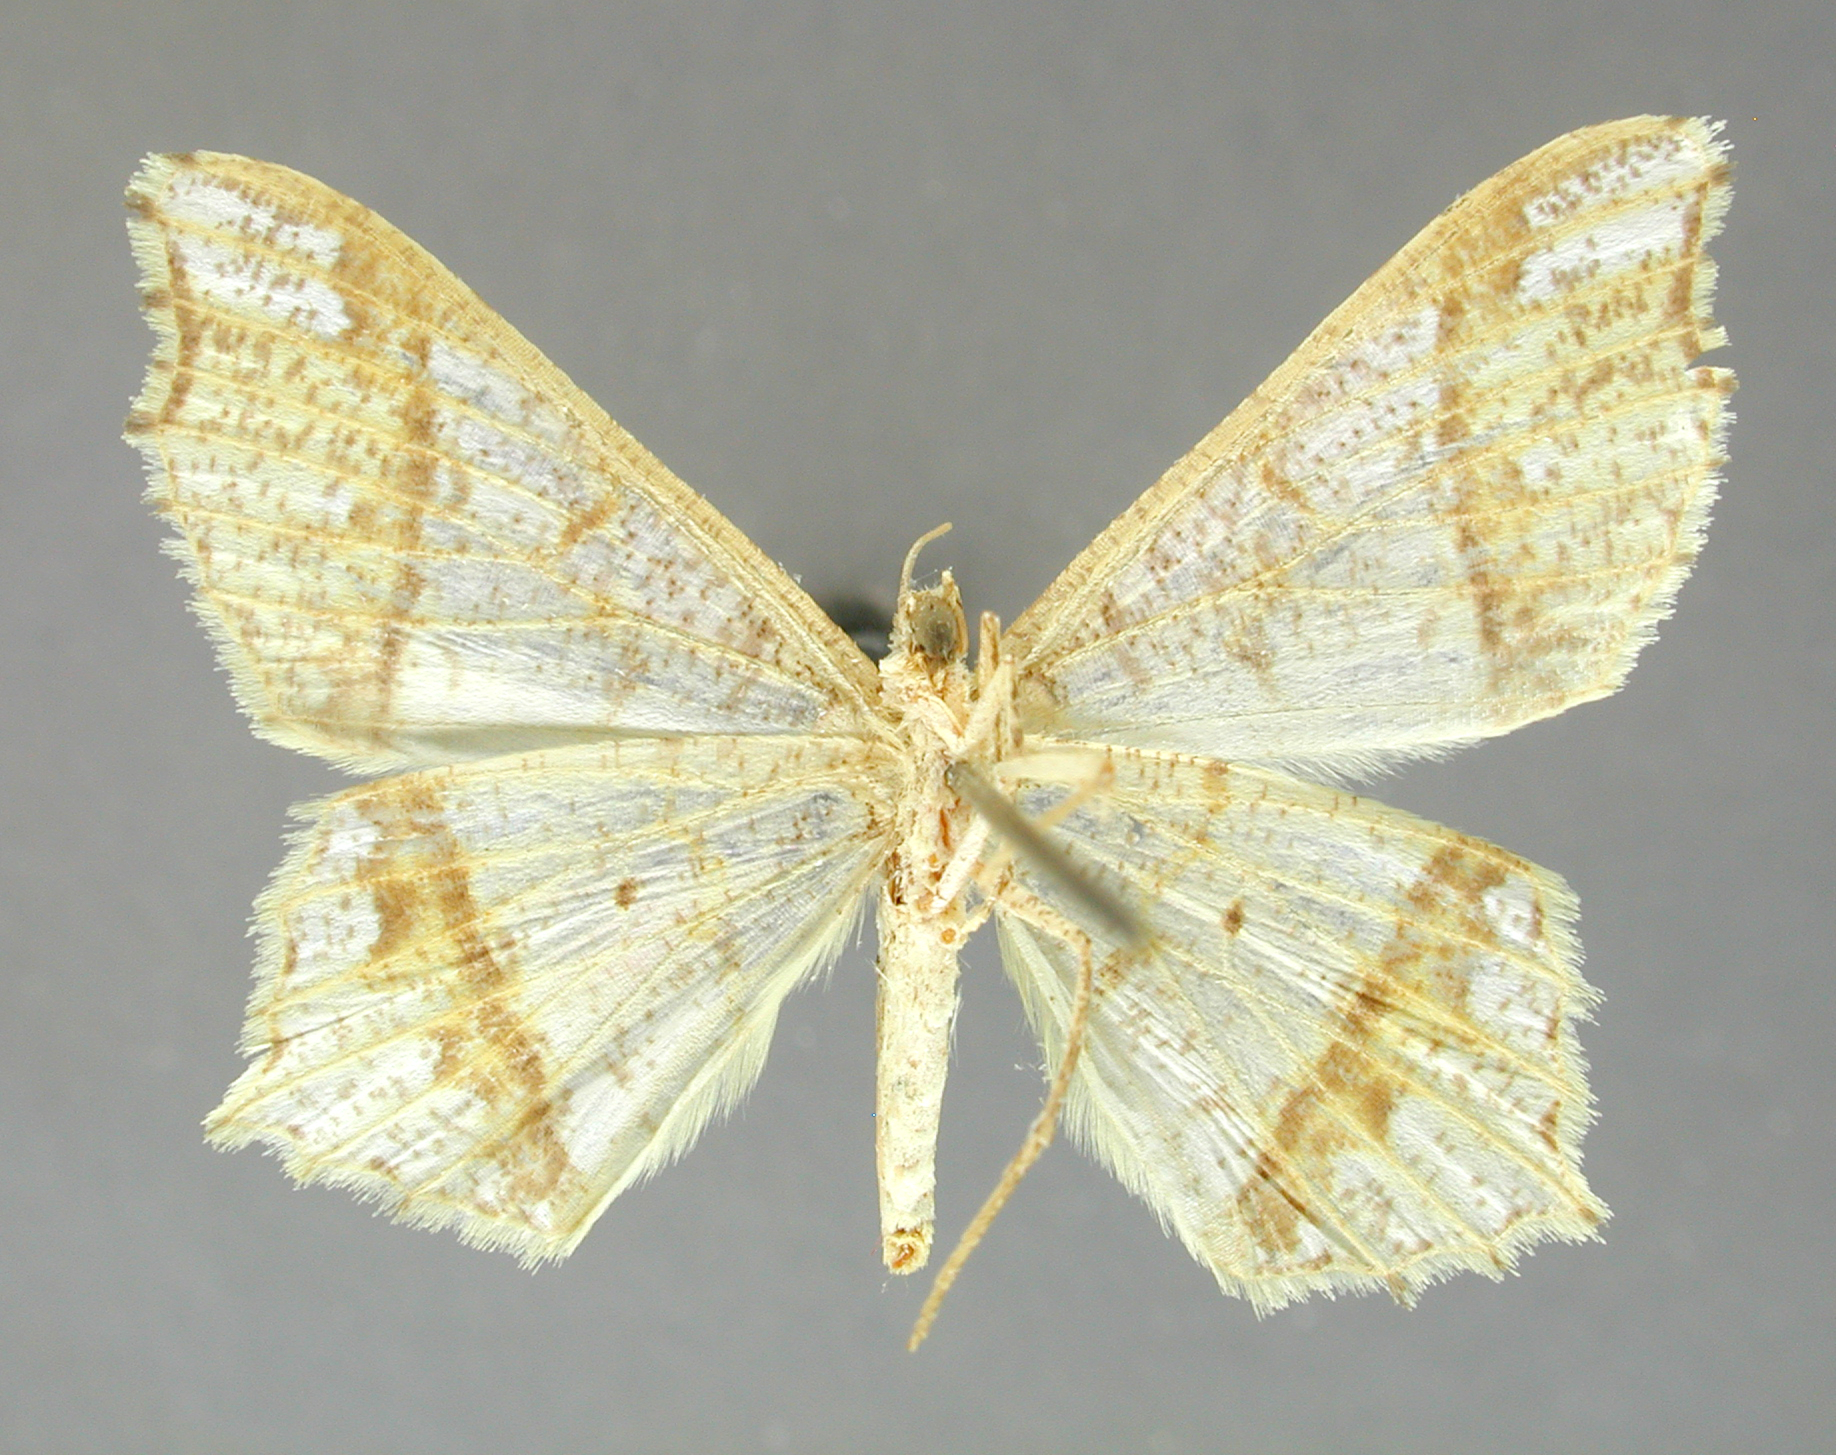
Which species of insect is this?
Macaria cyrilaria
